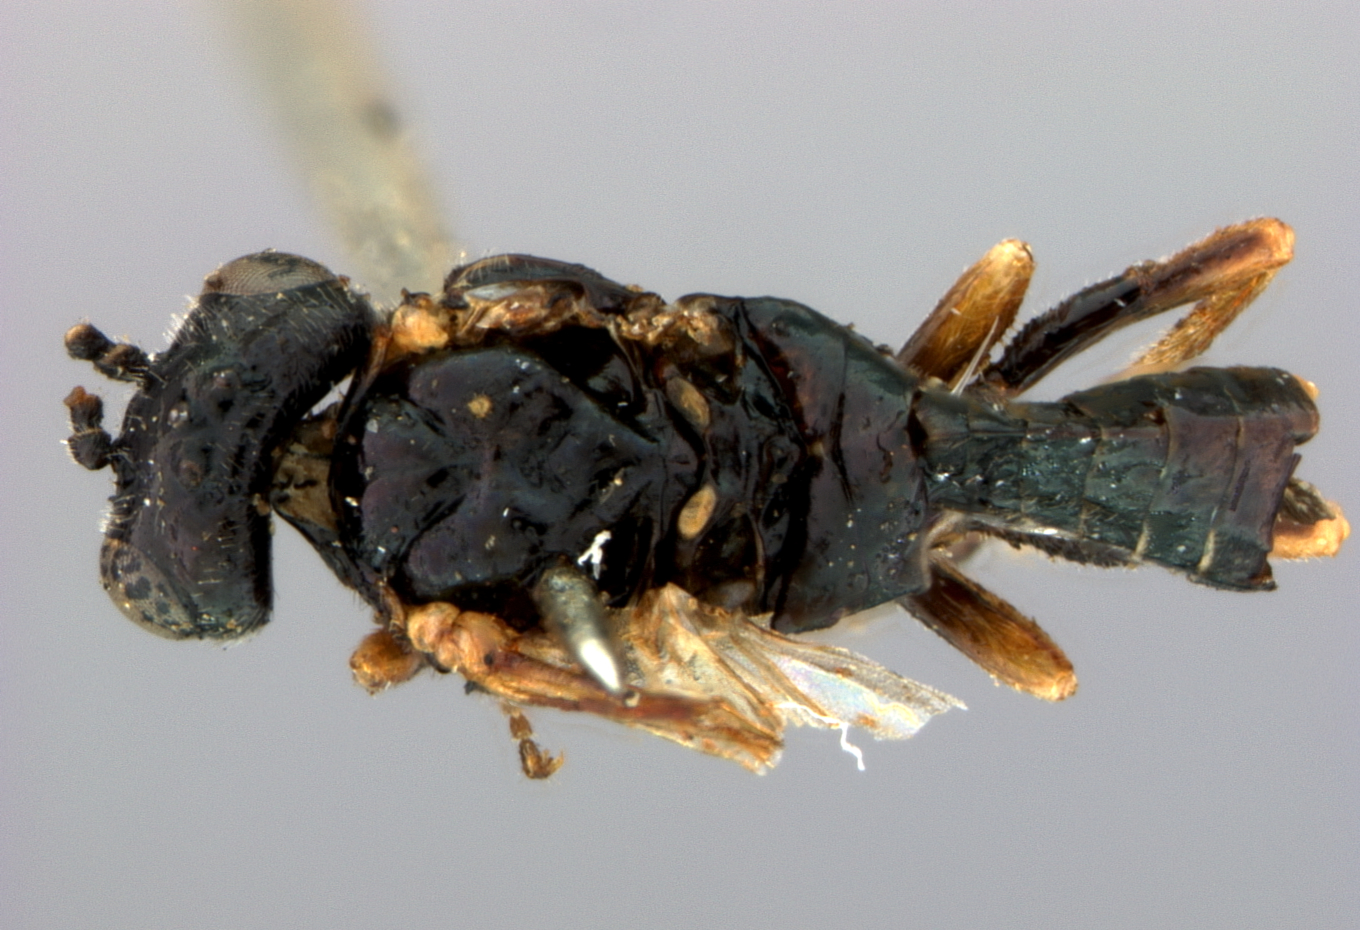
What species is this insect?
Fenusa alaskana
